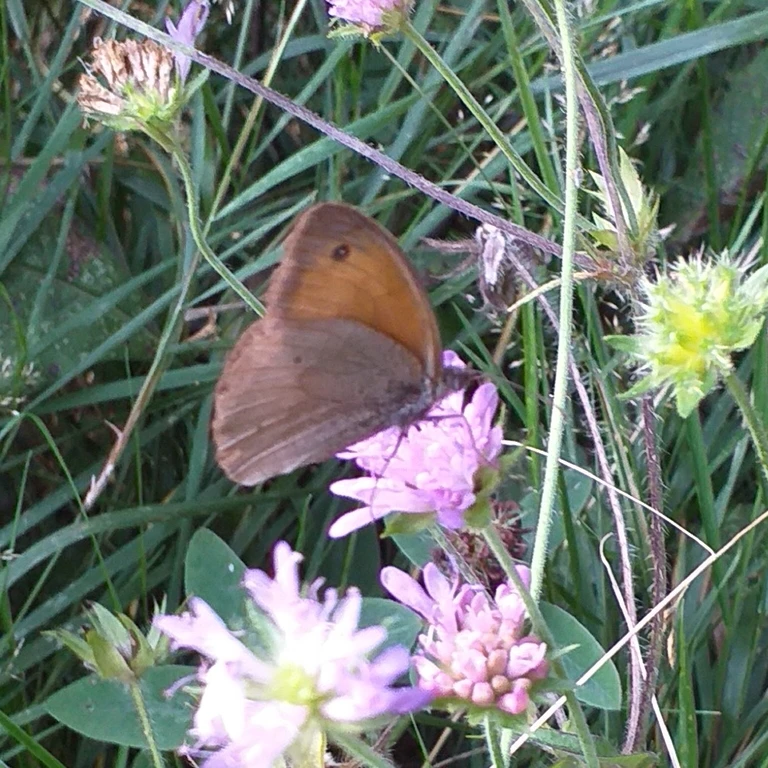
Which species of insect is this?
Maniola jurtina
